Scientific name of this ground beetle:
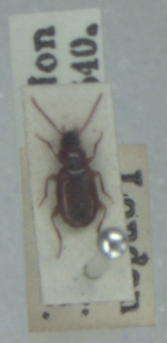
Trechus quadristriatus
